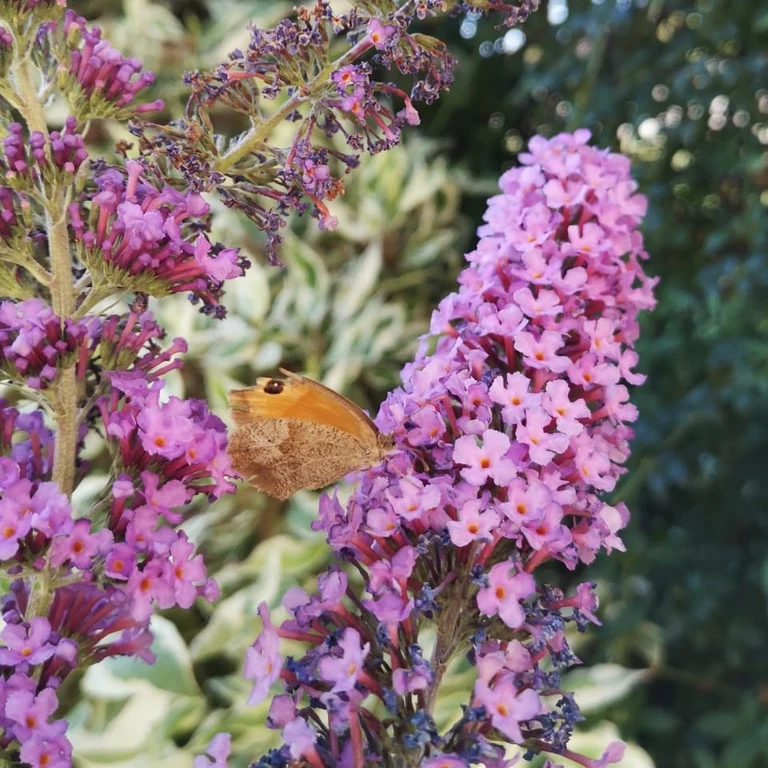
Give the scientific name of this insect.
Maniola jurtina
